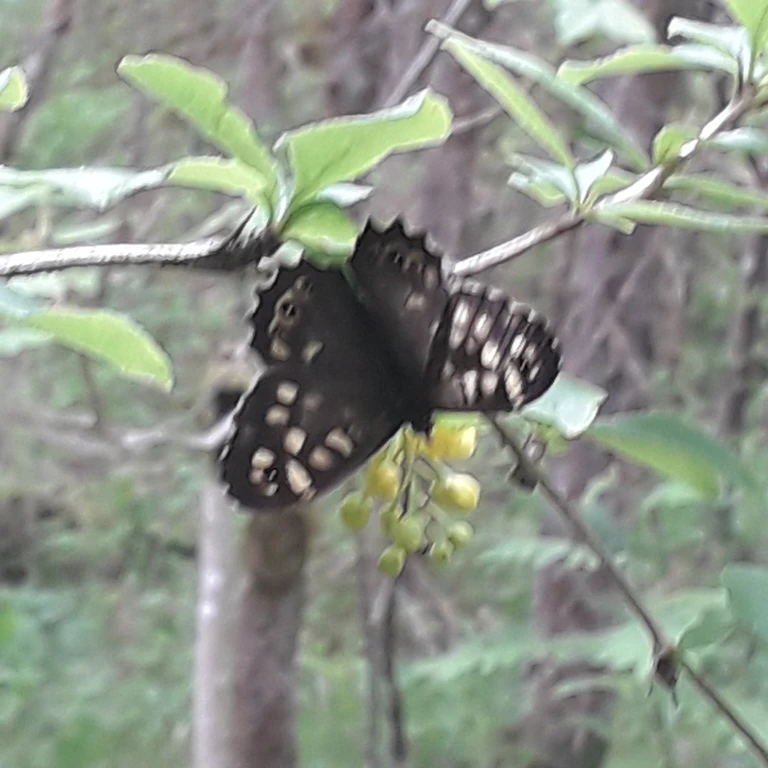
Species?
Pararge aegeria
